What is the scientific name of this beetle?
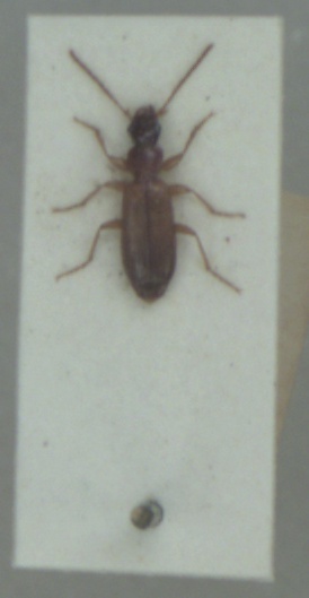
Paradromius linearis
